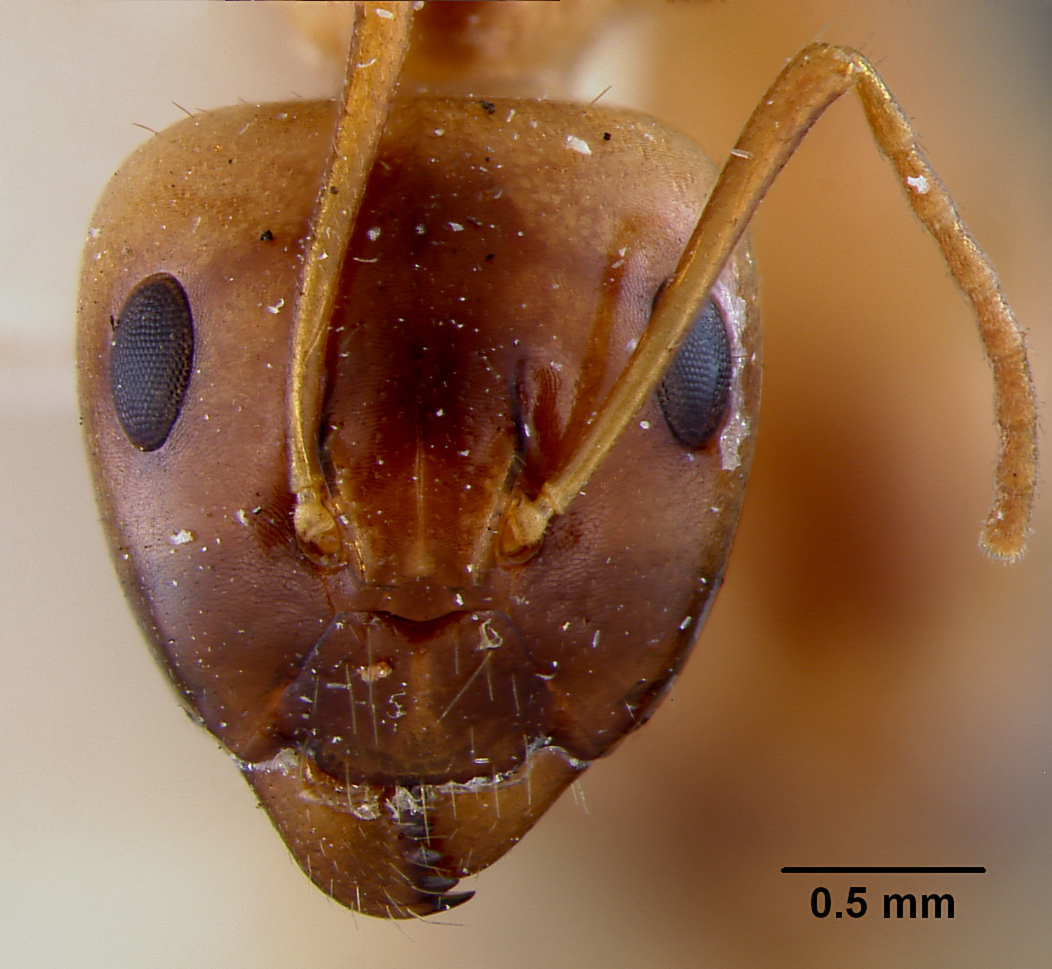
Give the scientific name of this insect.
Camponotus inaequalis
